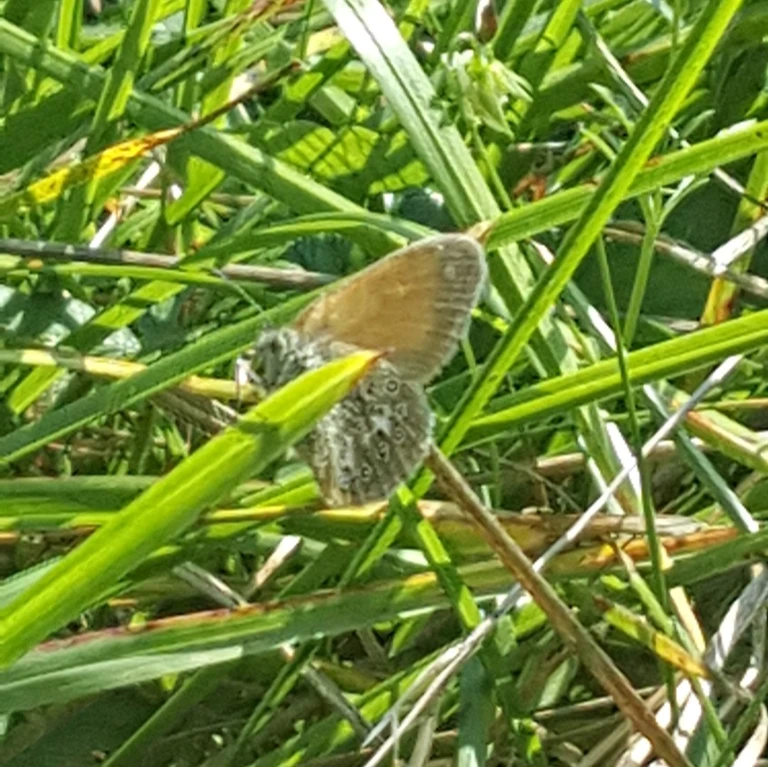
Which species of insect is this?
Coenonympha glycerion (also Coenonympha iphis)
